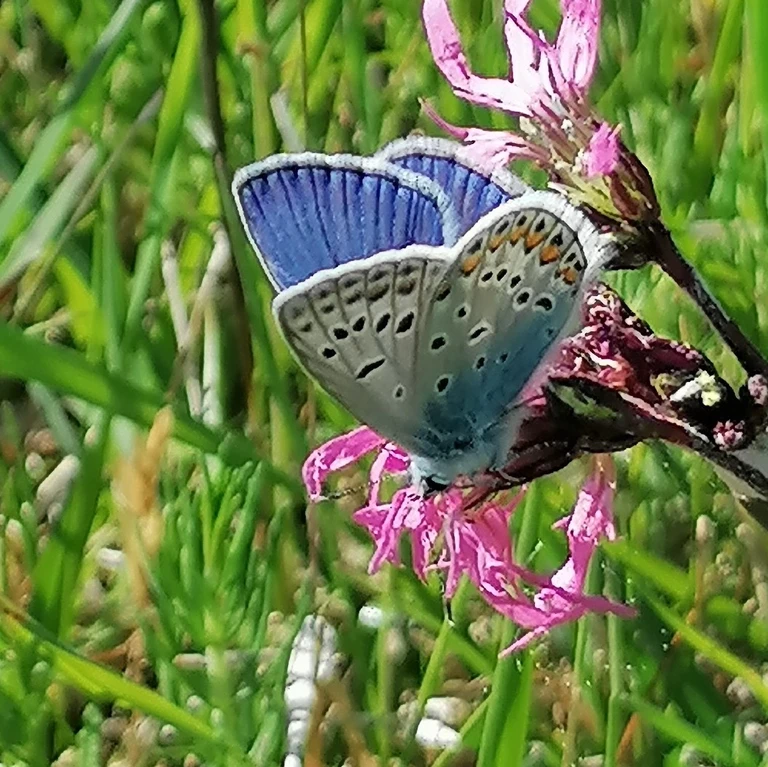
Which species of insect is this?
Polyommatus icarus
